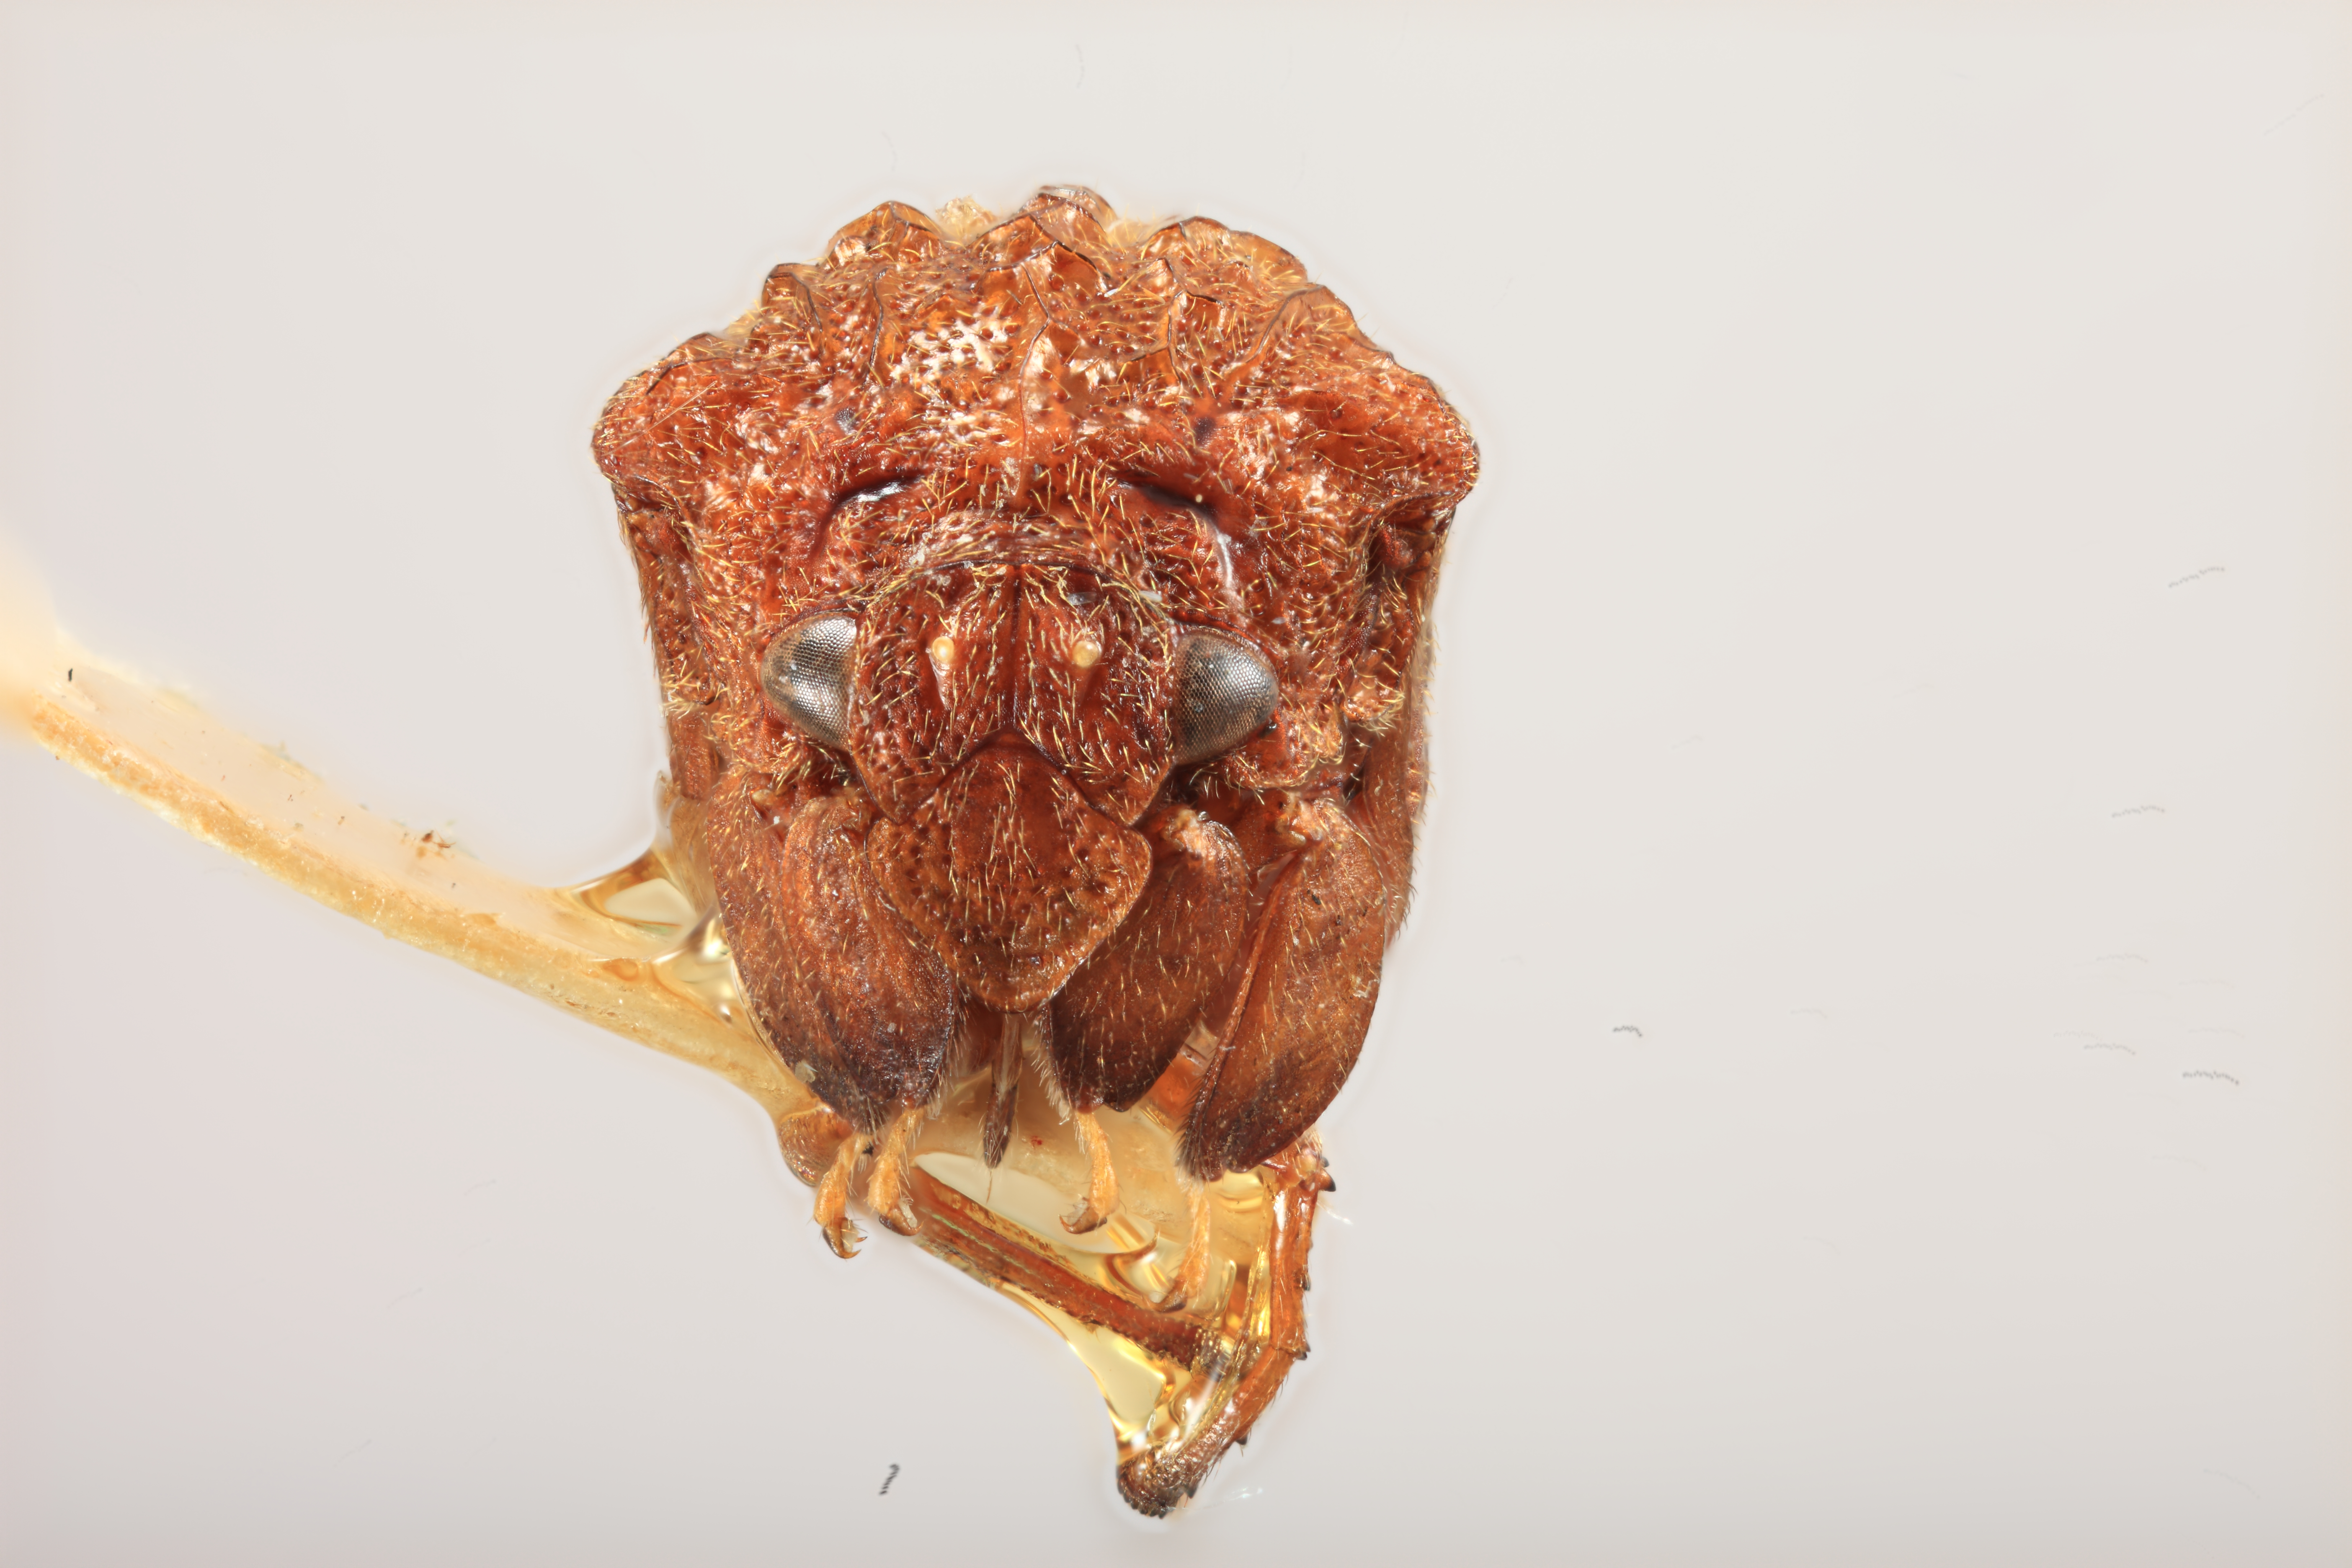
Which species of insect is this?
Bolbonota atitla
